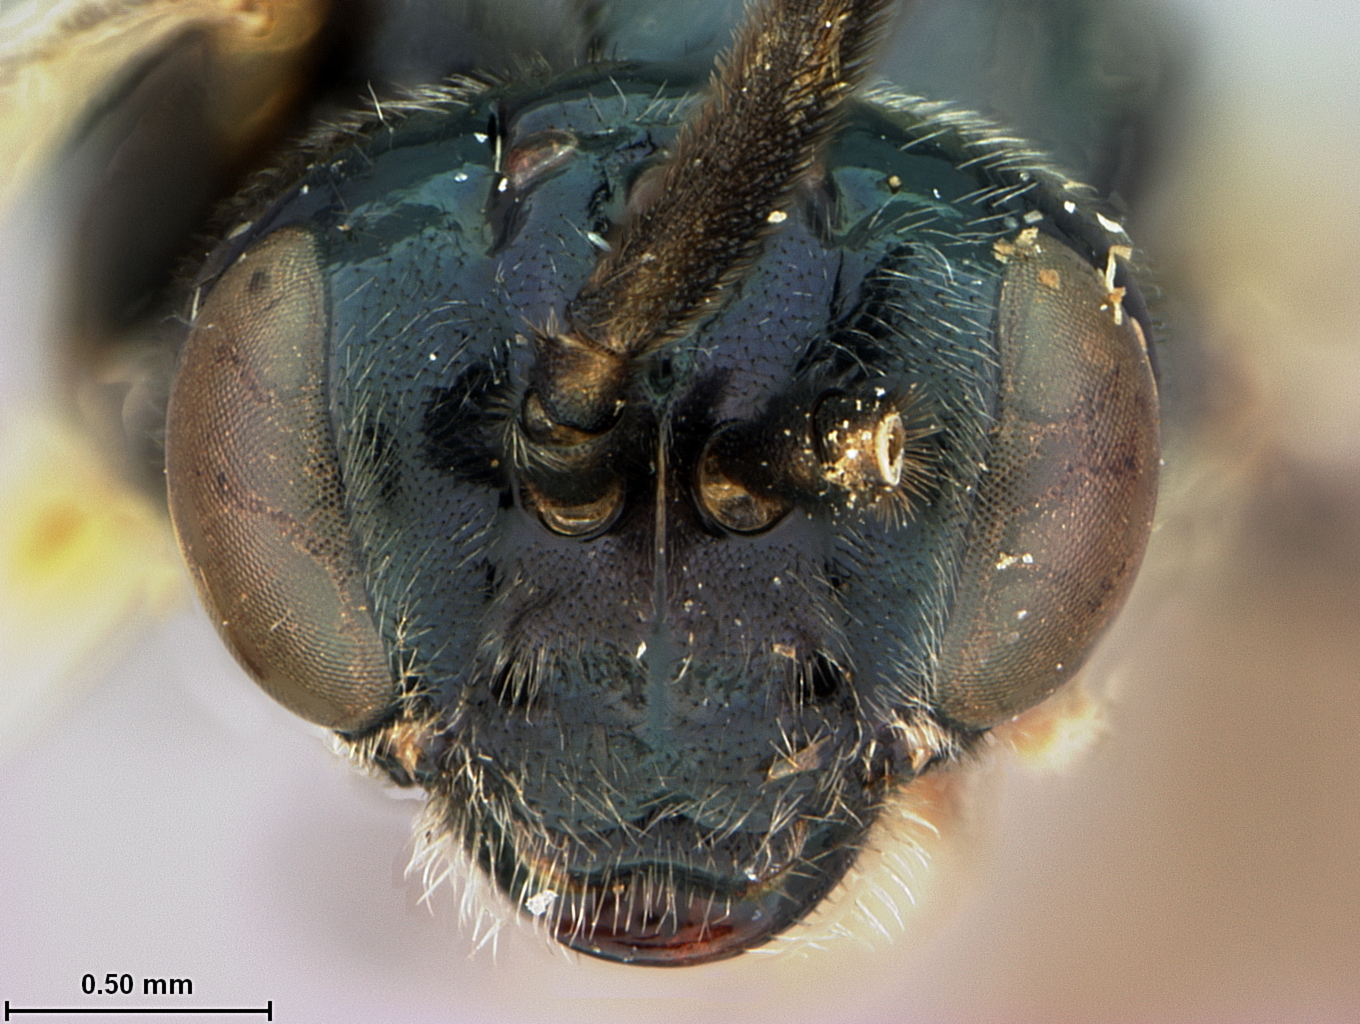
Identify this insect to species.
Hemidianeura evansi
